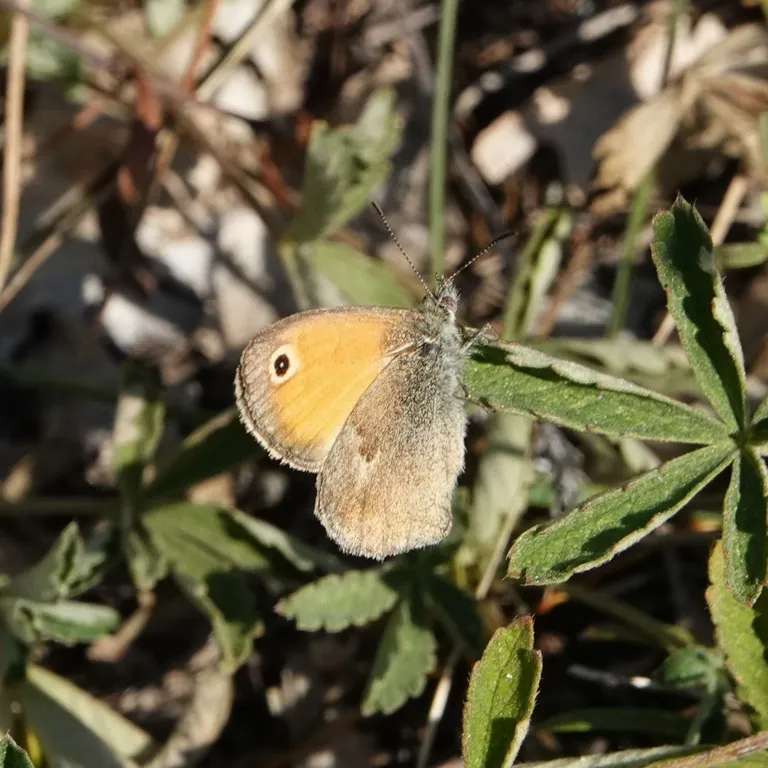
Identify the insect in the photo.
Coenonympha pamphilus
